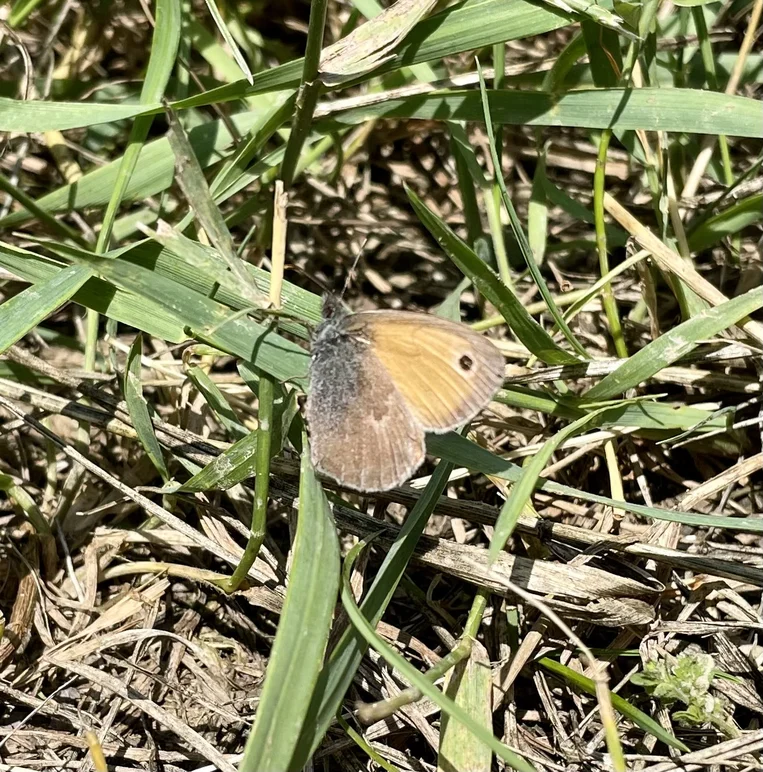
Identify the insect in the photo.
Coenonympha pamphilus
